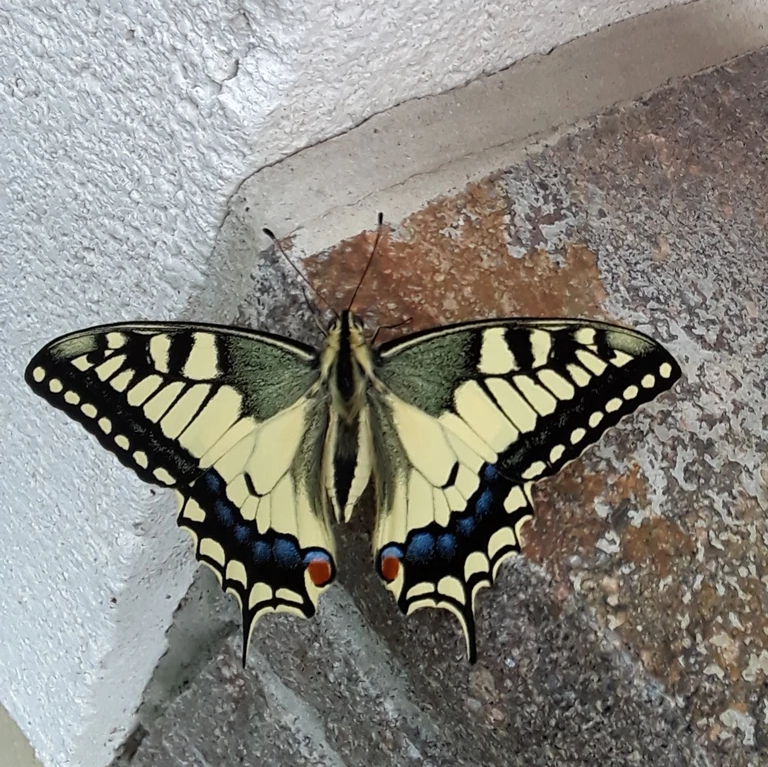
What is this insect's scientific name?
Papilio machaon
